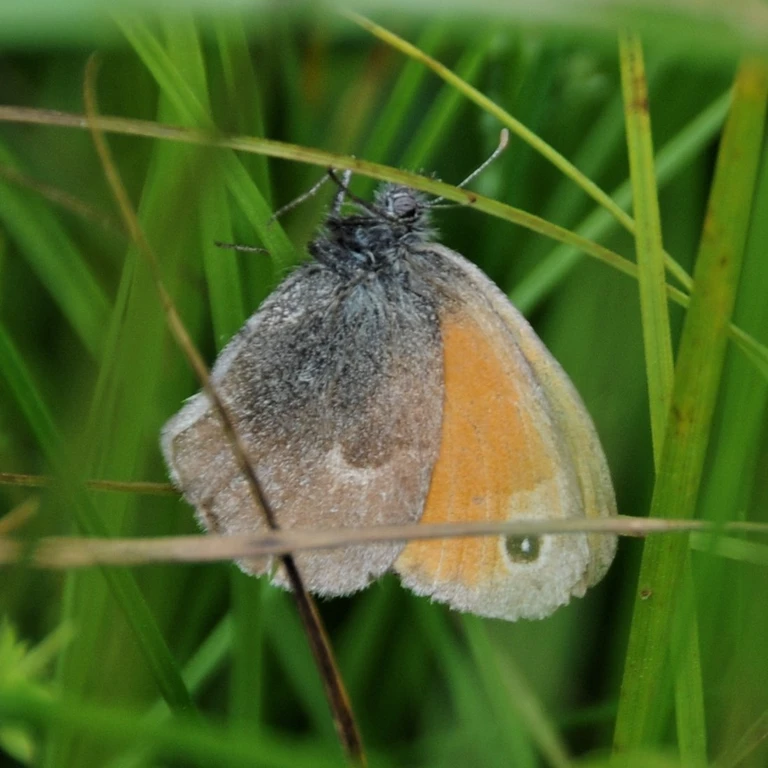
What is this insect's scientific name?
Coenonympha pamphilus
